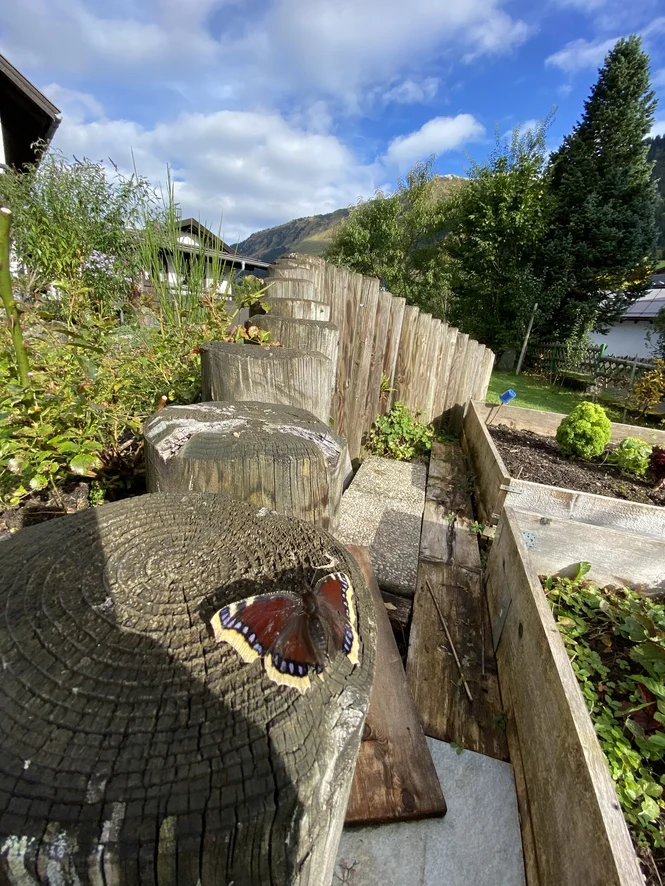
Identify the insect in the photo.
Nymphalis antiopa
